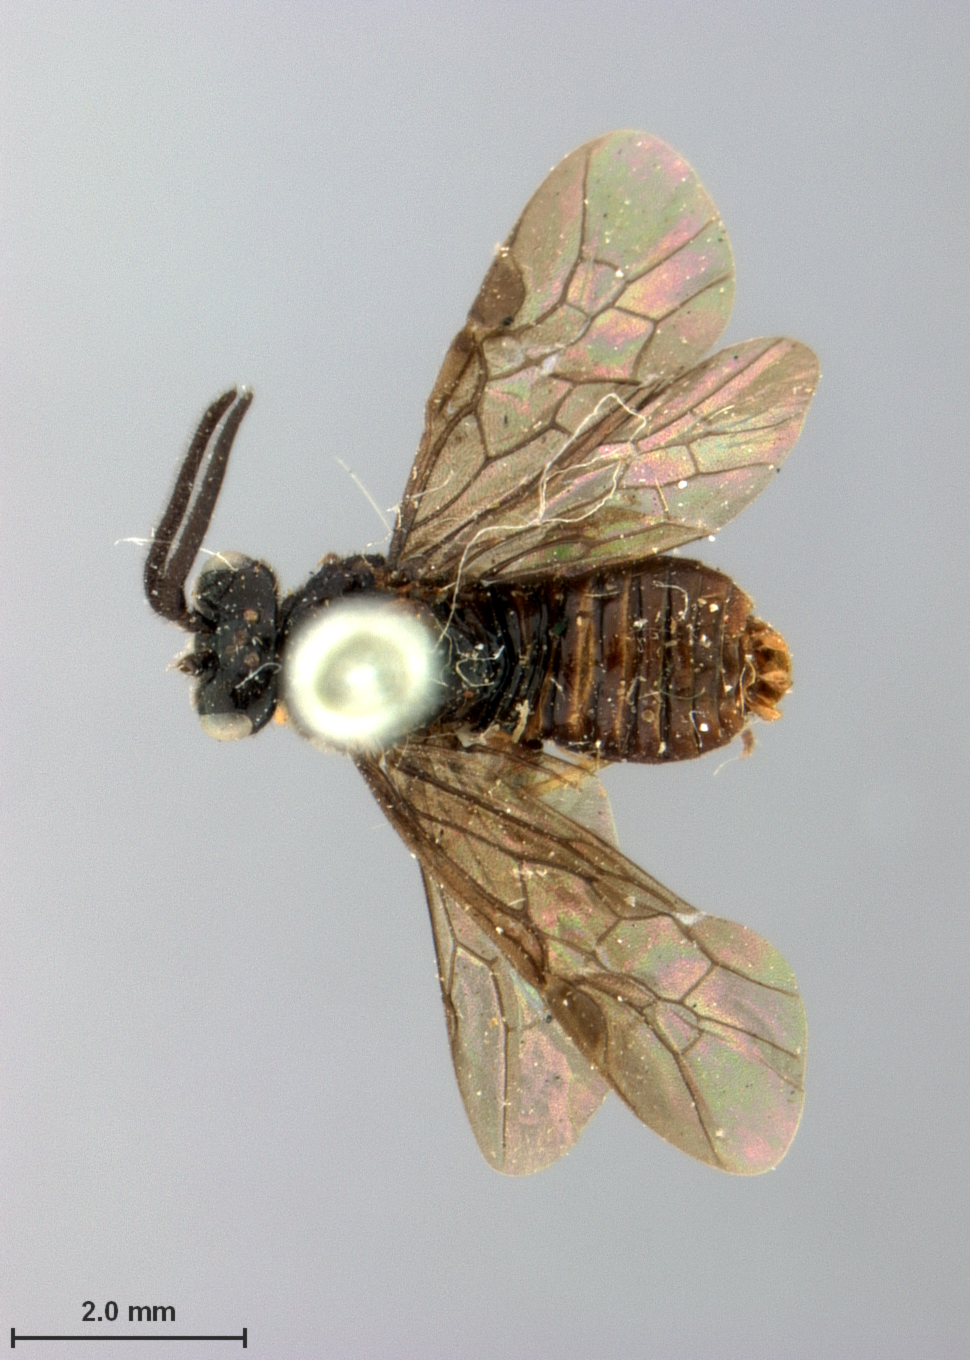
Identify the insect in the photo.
Schizocera tristis
